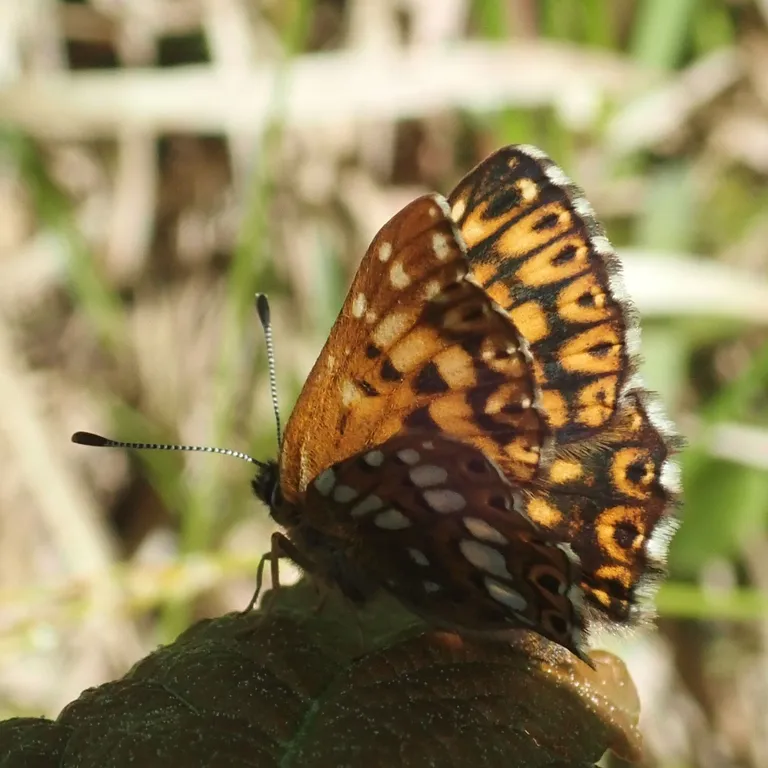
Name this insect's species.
Hamearis lucina
